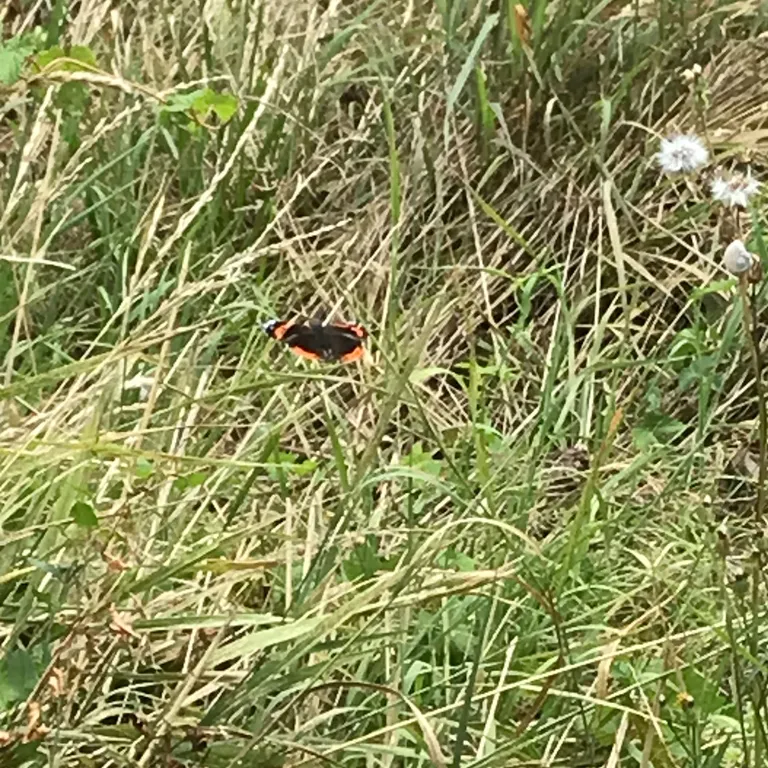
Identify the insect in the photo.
Vanessa atalanta
